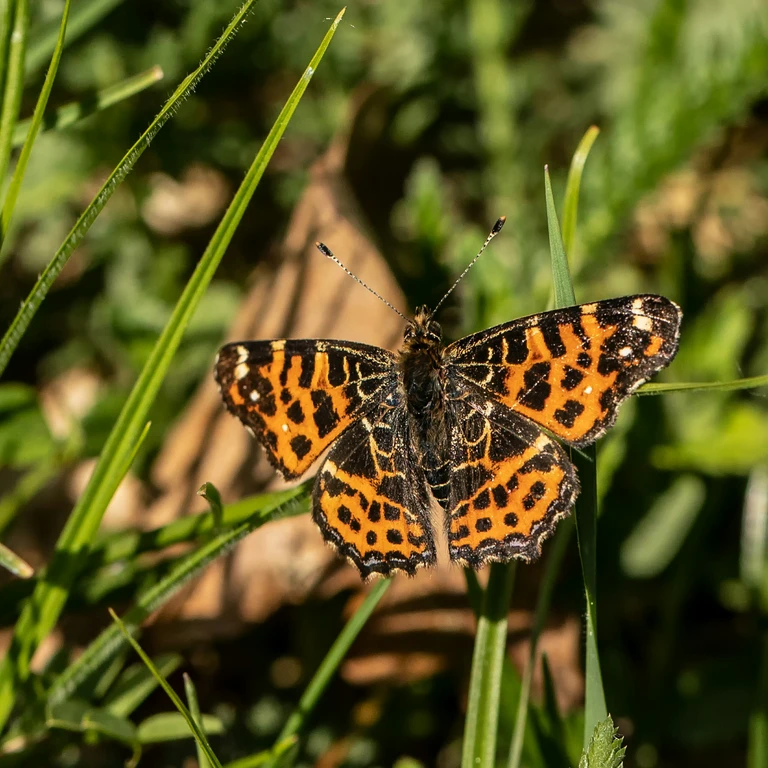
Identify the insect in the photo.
Araschnia levana
